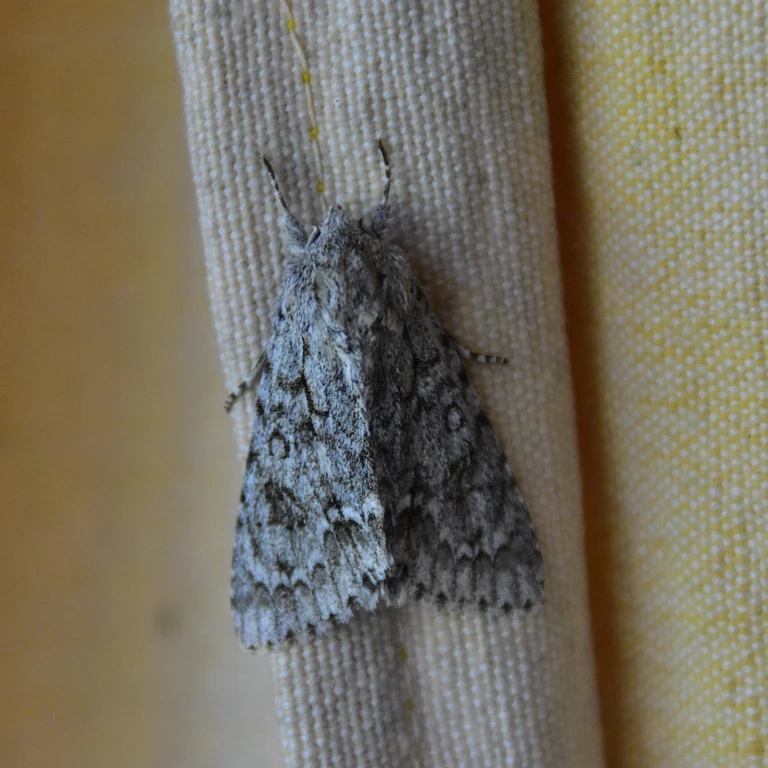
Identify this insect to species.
Acronicta aceris
